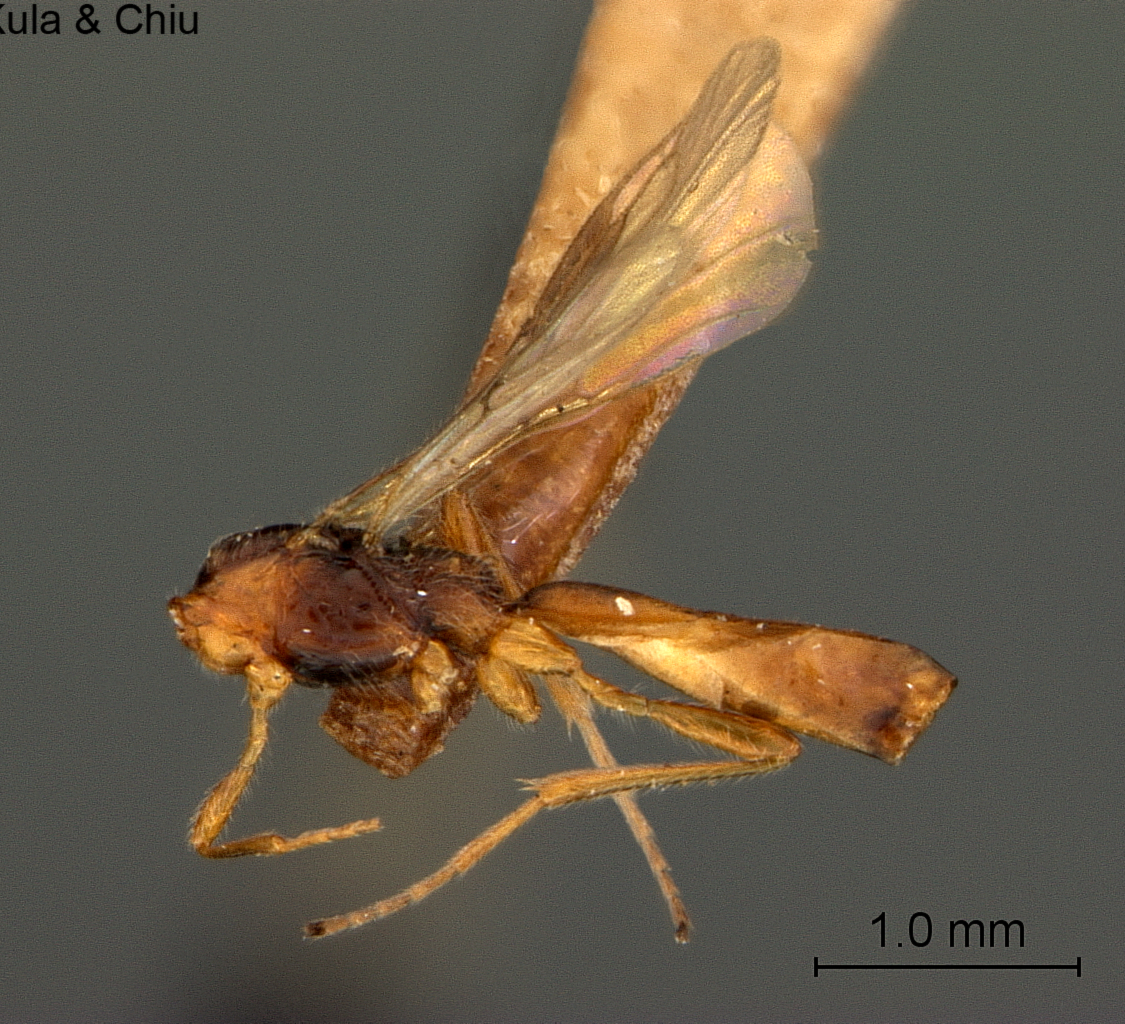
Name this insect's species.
Coelinidea marylandica
